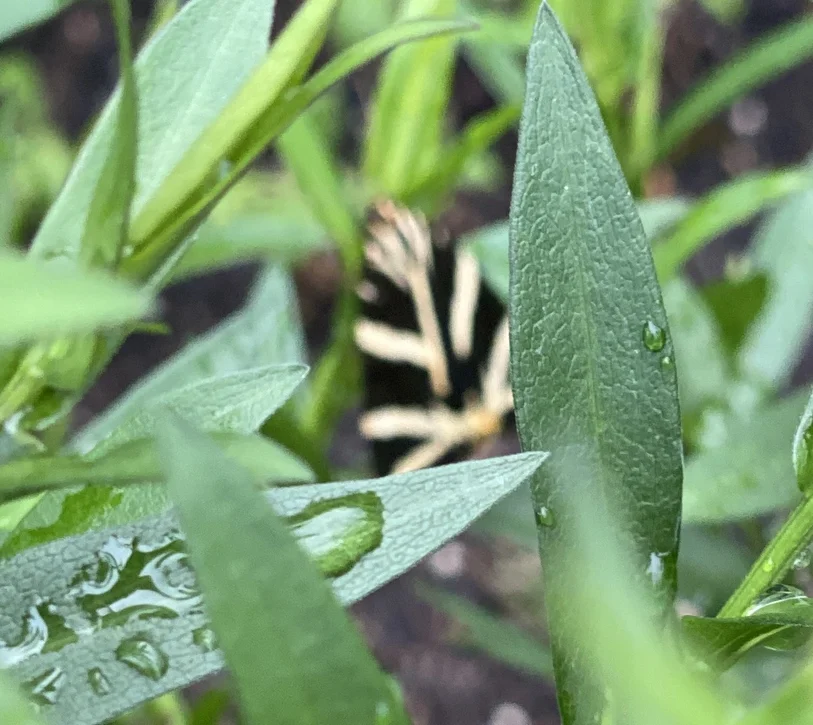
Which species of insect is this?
Euplagia quadripunctaria
